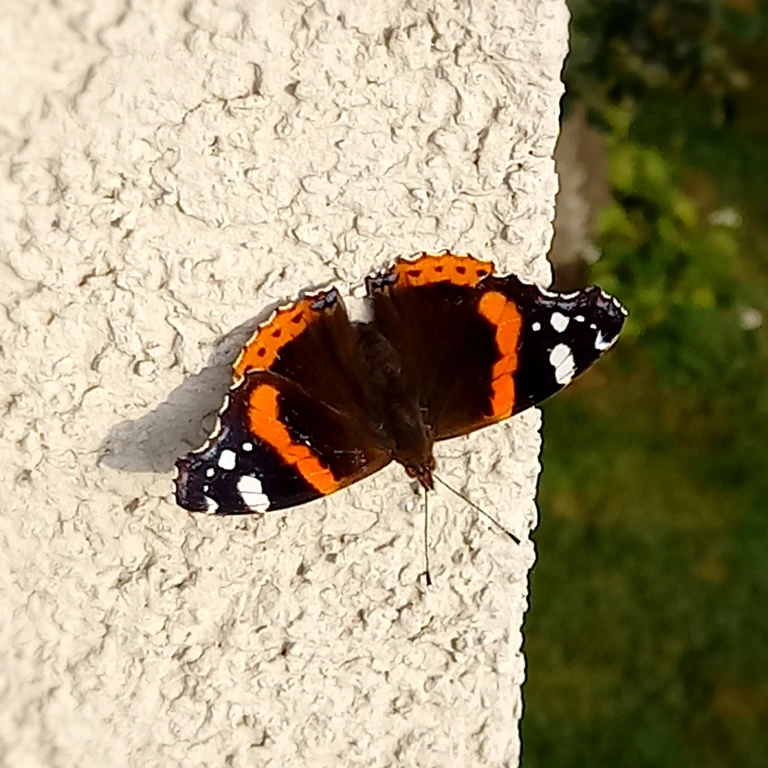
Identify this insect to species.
Vanessa atalanta
